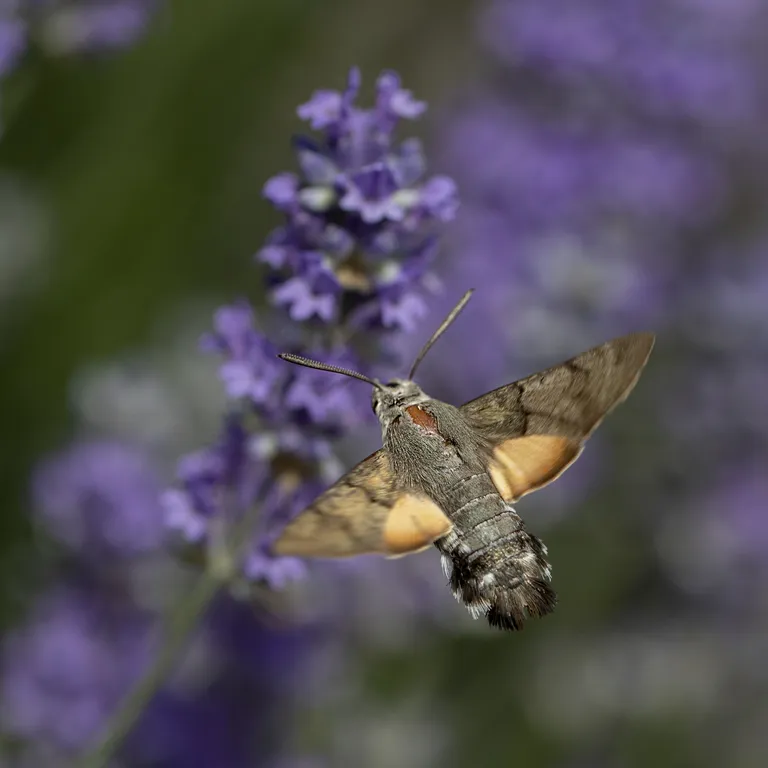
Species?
Macroglossum stellatarum
